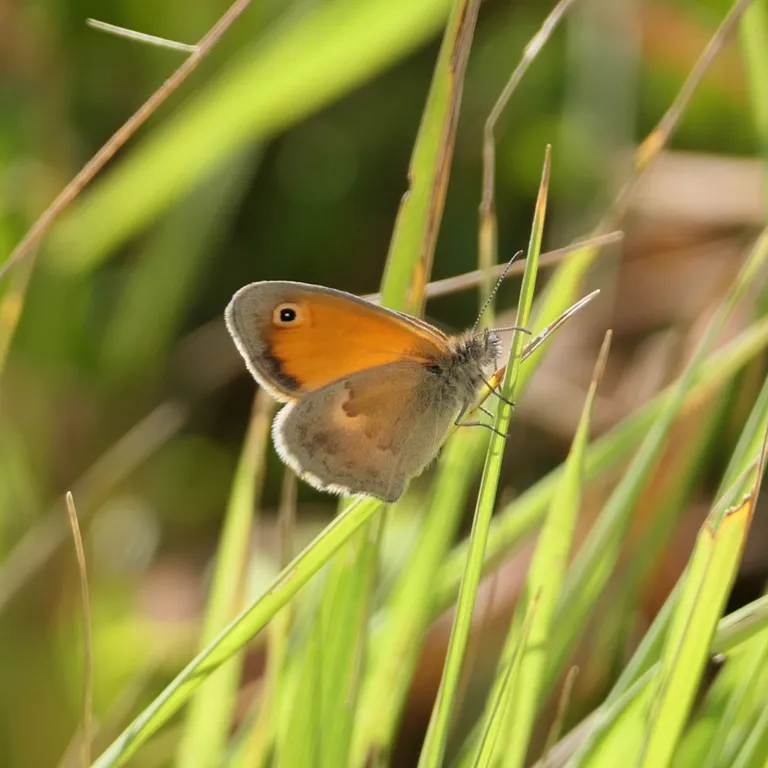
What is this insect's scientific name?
Coenonympha pamphilus
